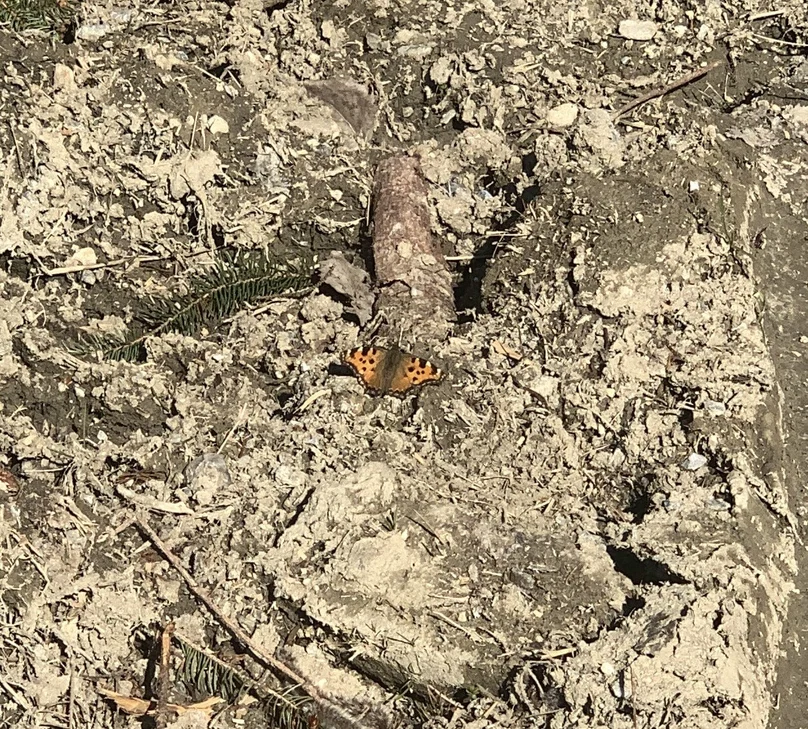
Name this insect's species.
Nymphalis polychloros
